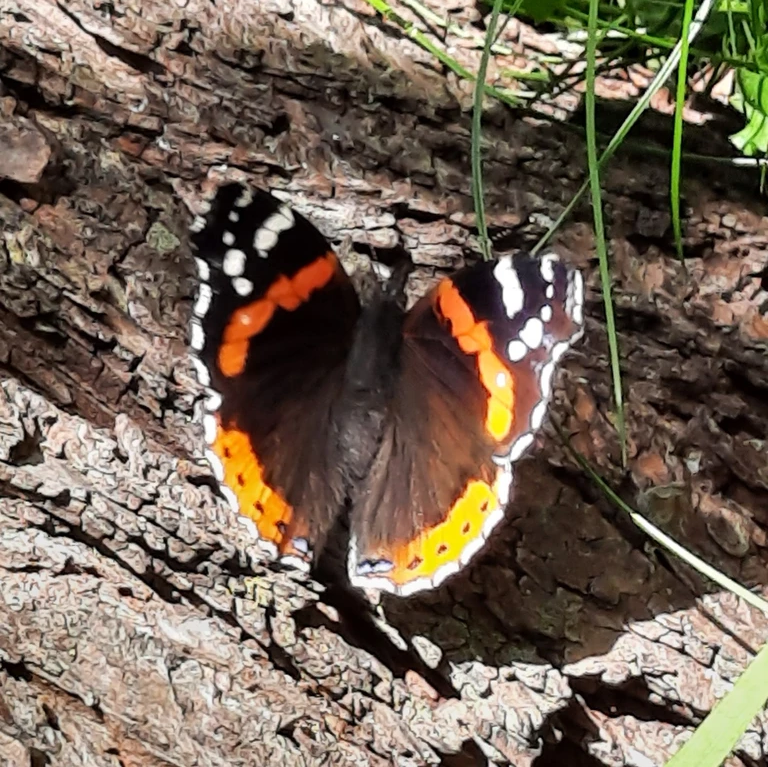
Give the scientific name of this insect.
Vanessa atalanta
